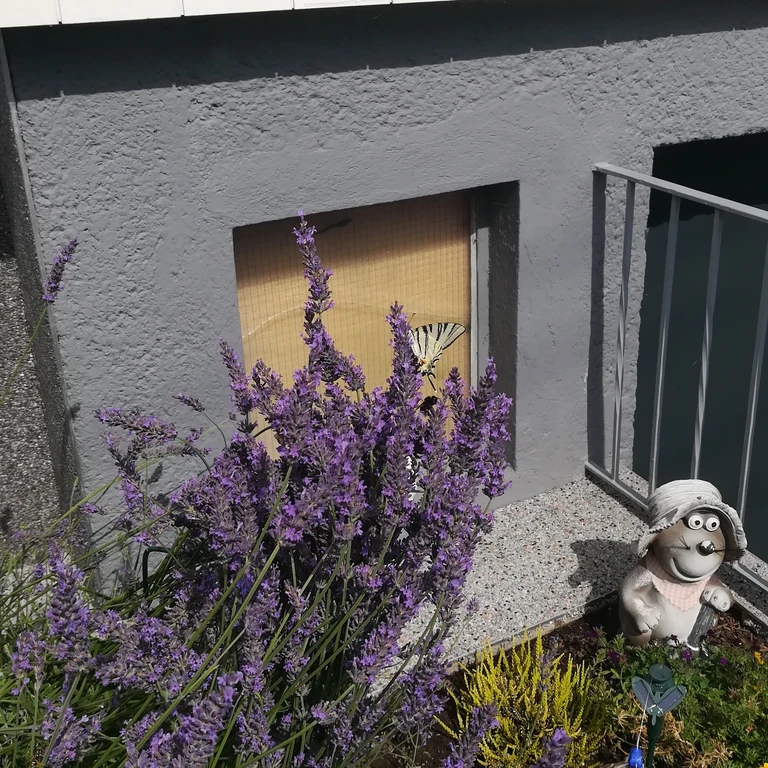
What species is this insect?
Iphiclides podalirius
